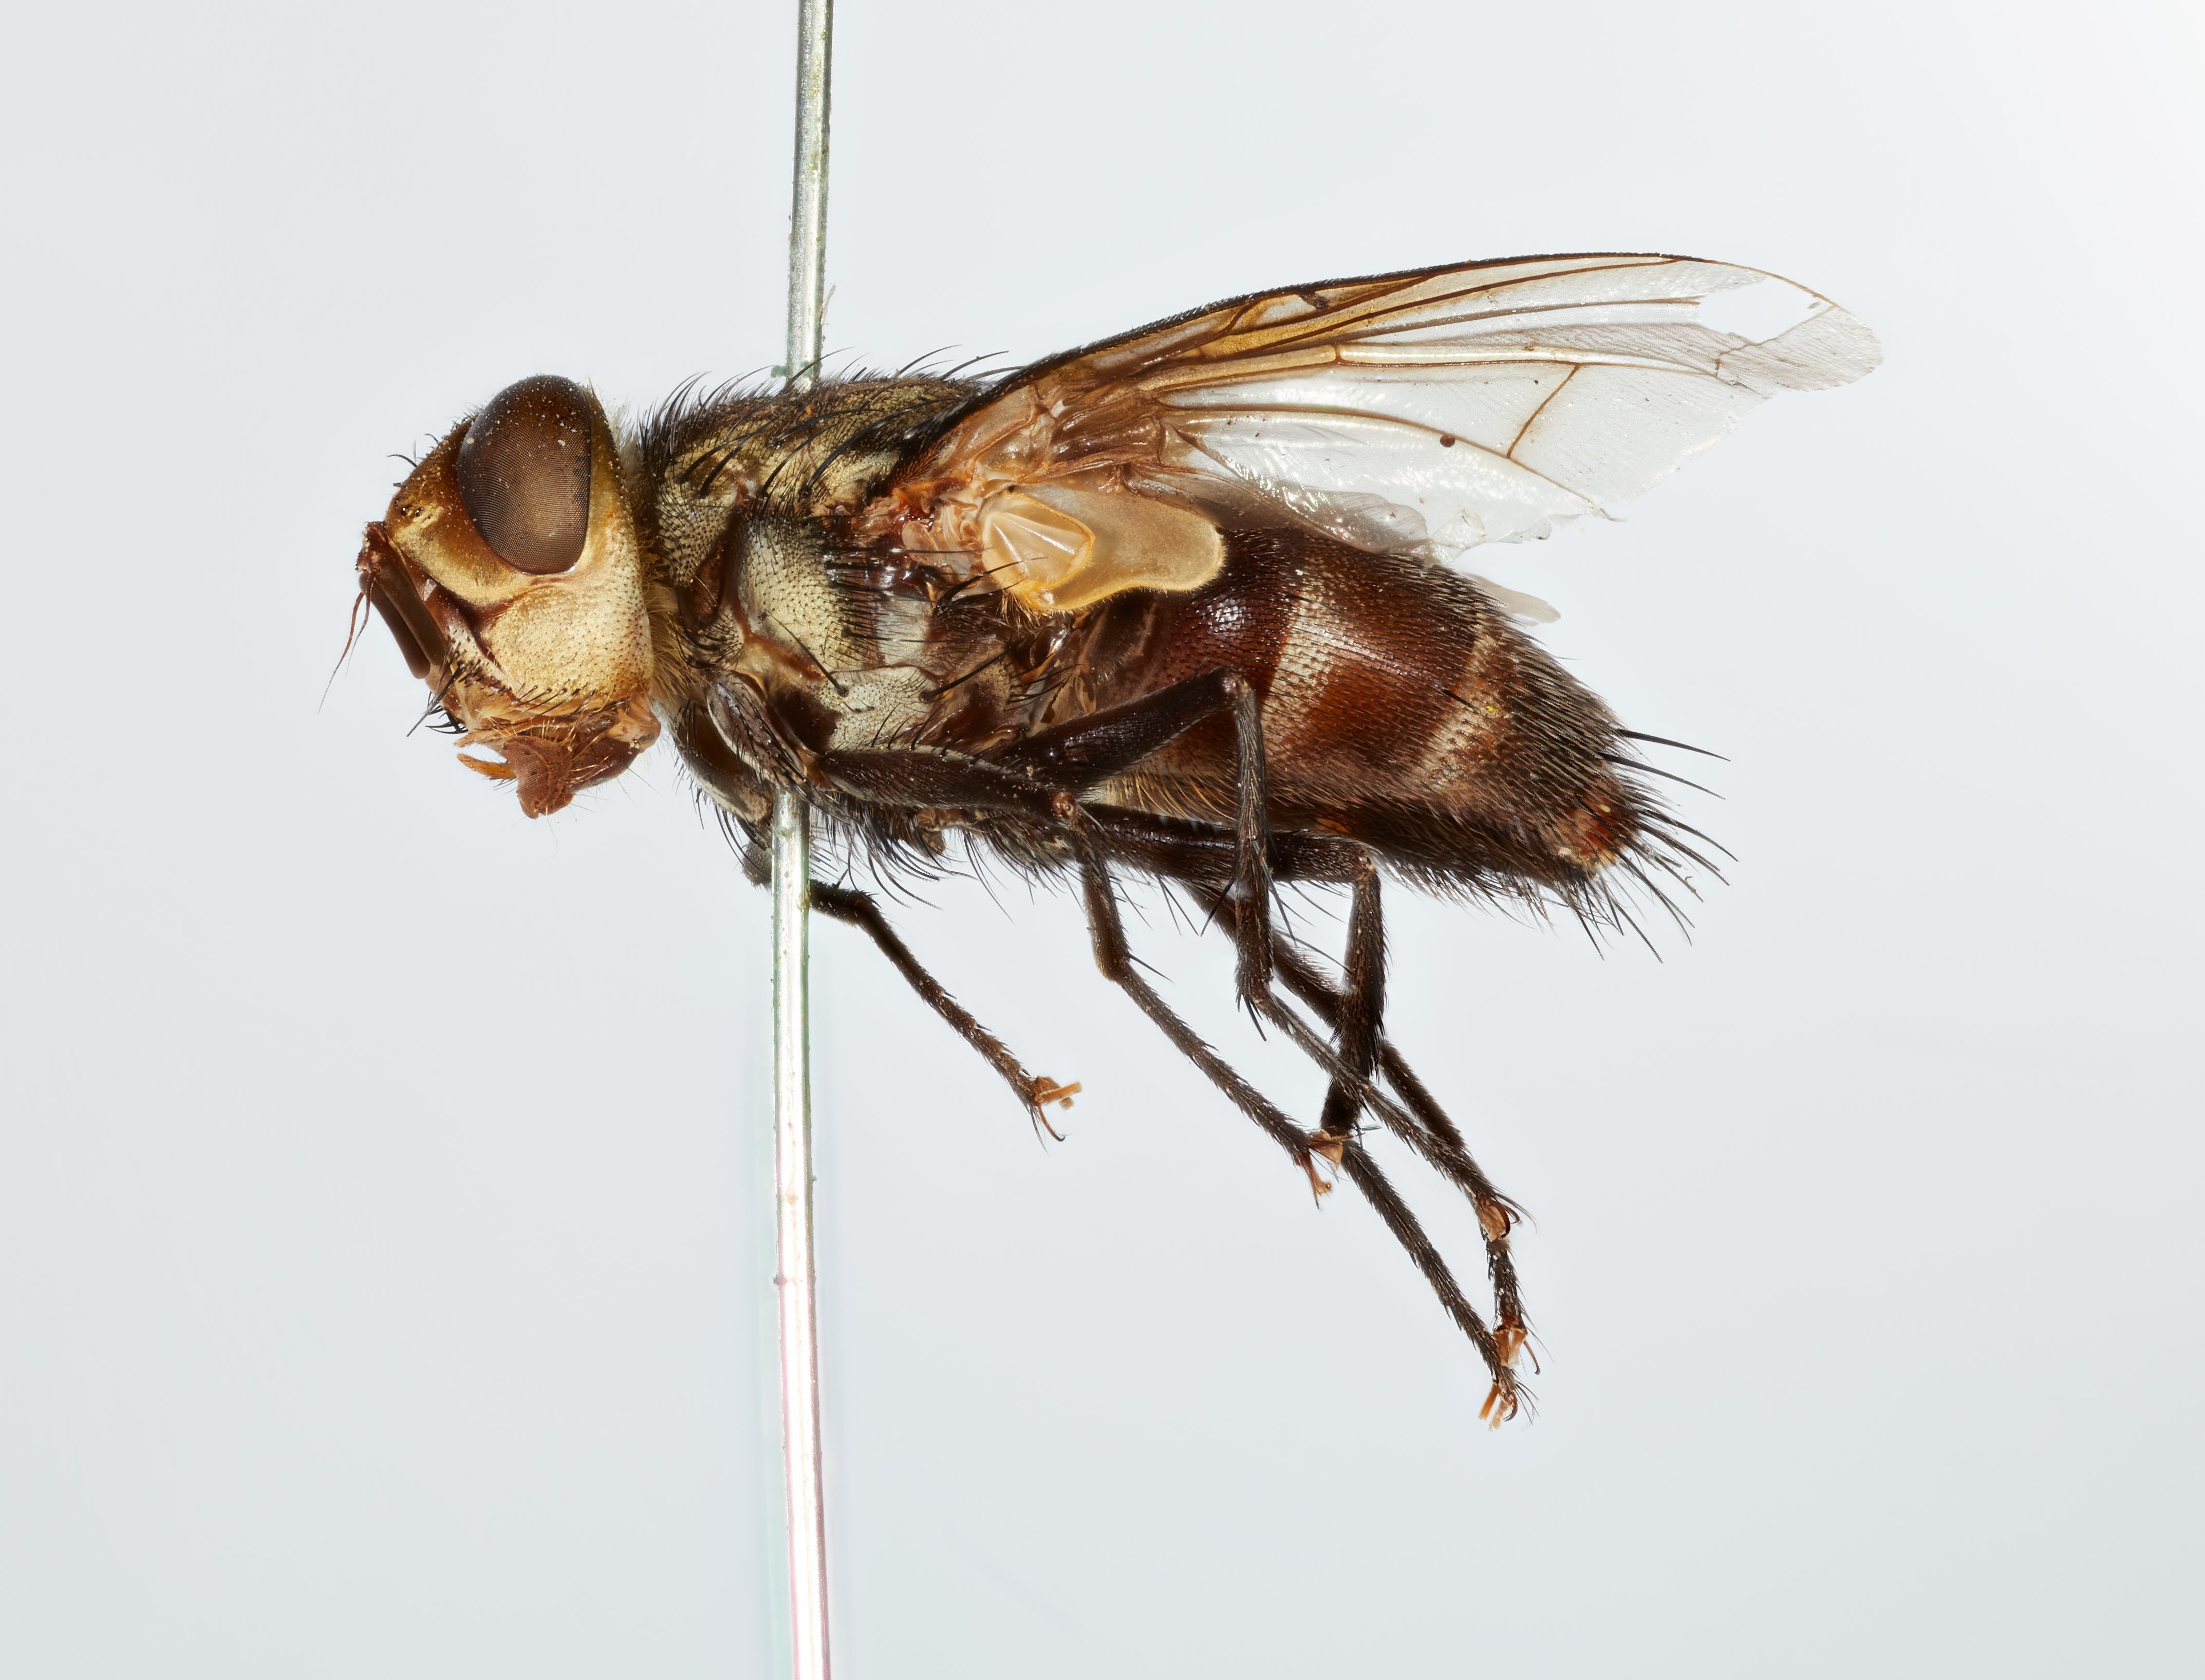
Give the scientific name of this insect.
Ugimeigenia elzneri
